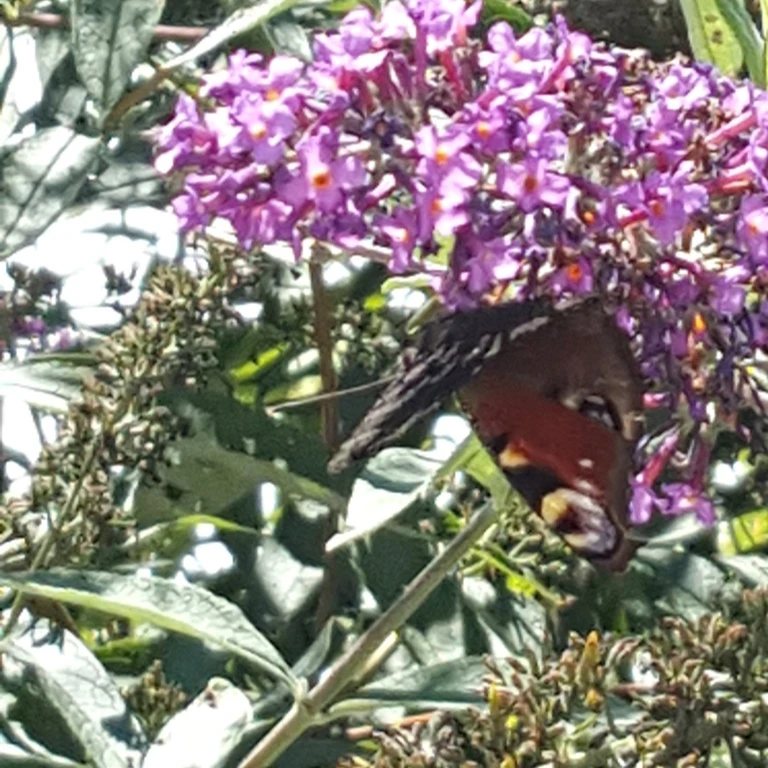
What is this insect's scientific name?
Aglais io
